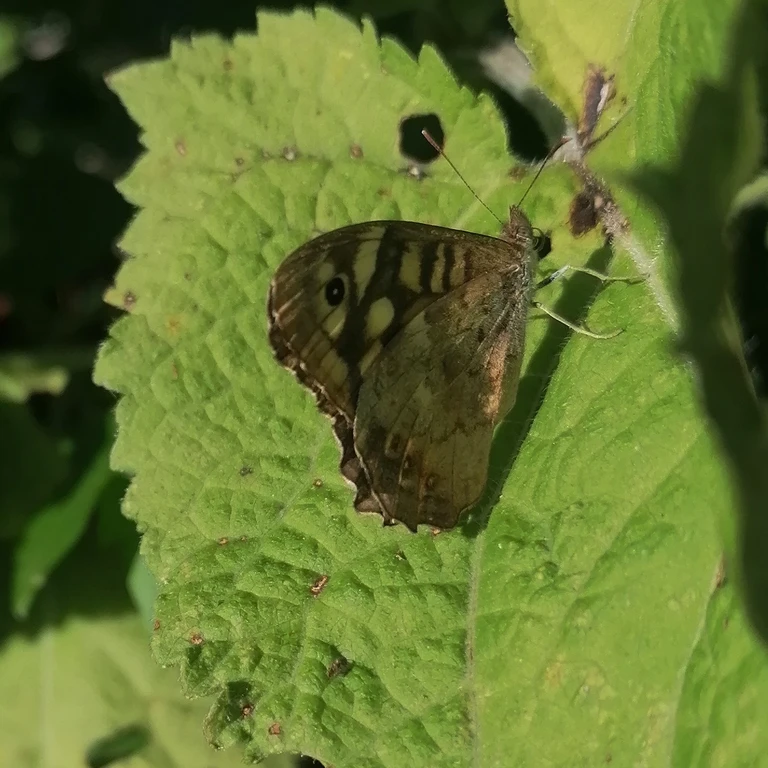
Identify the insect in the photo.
Pararge aegeria
